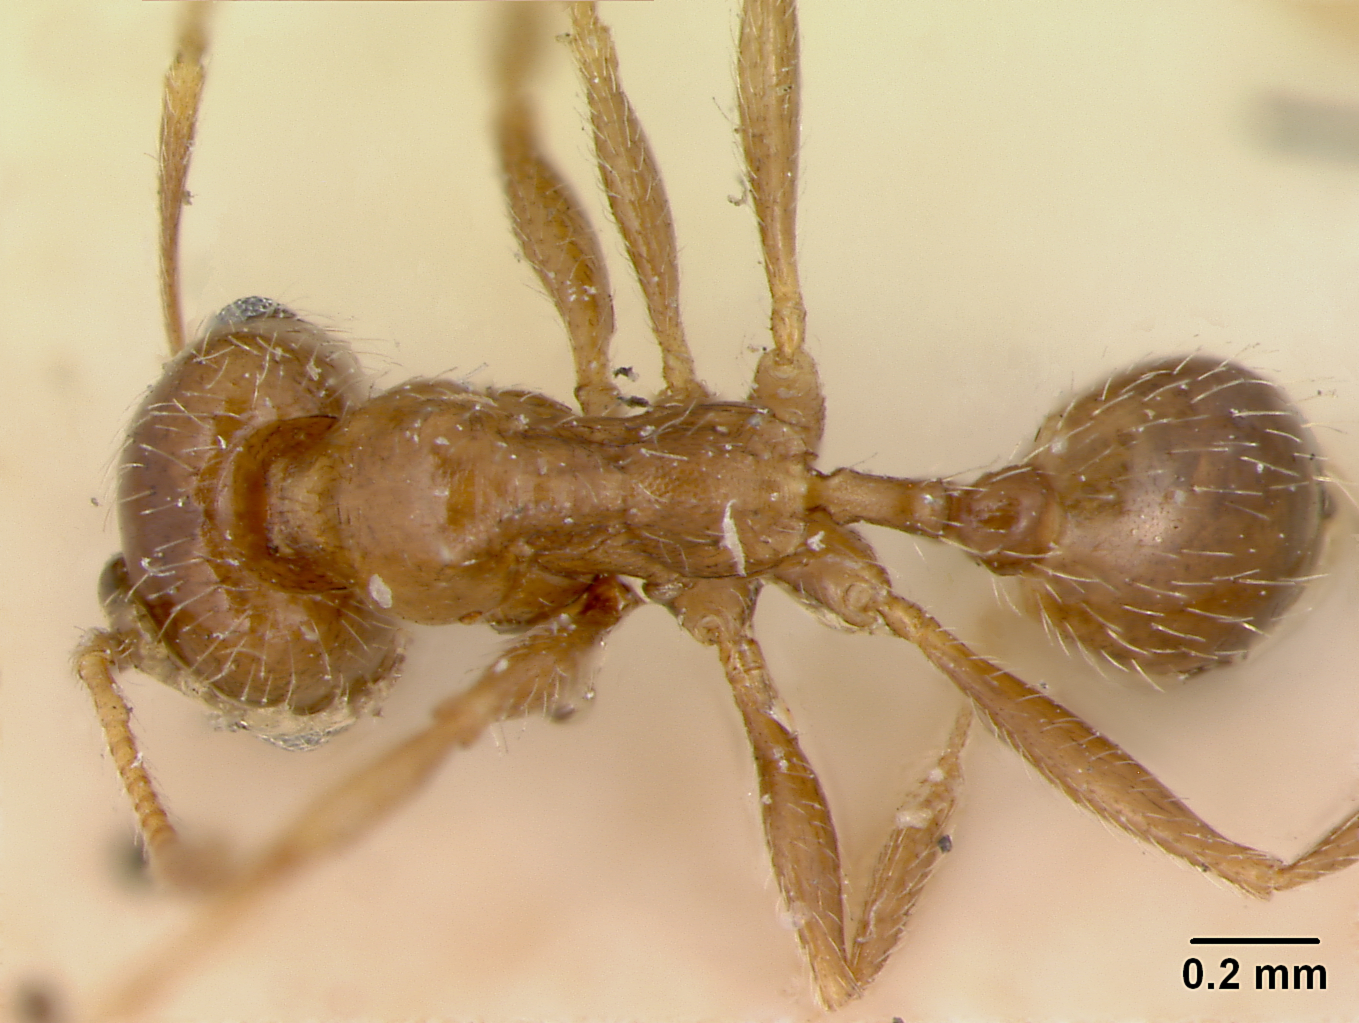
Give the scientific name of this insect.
Pheidole macclendoni
